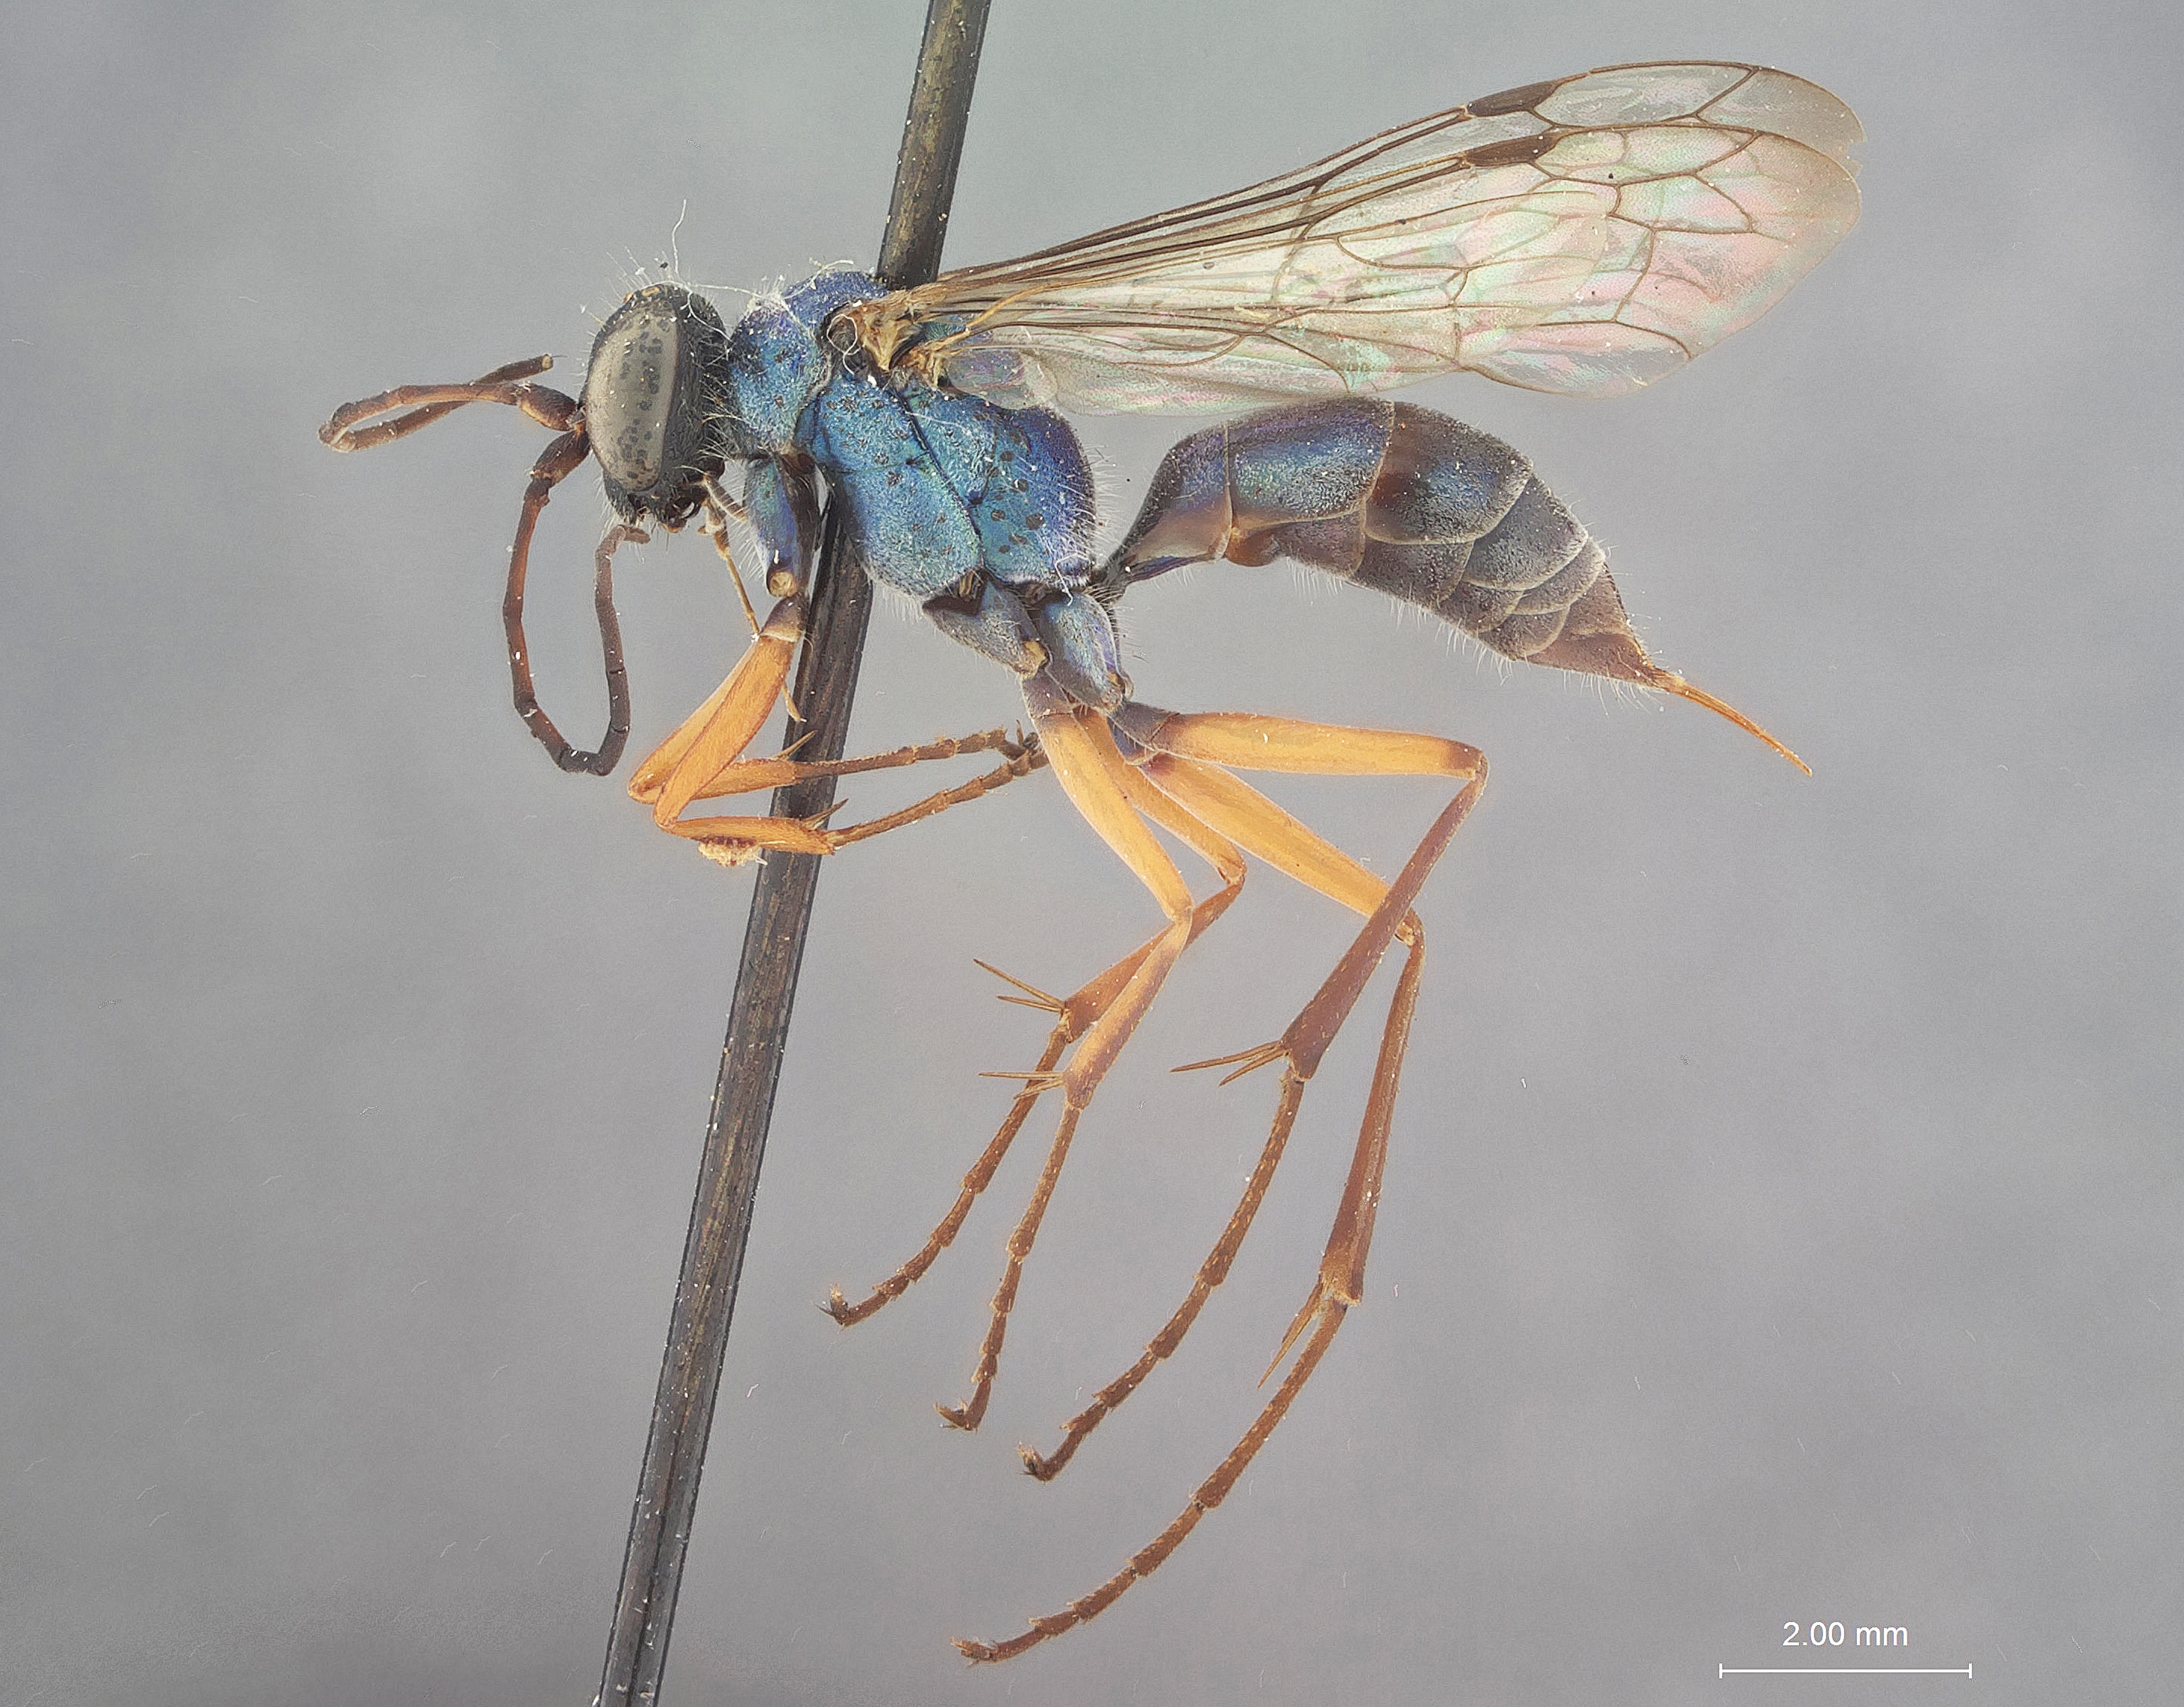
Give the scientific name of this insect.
Auplopus callainus
